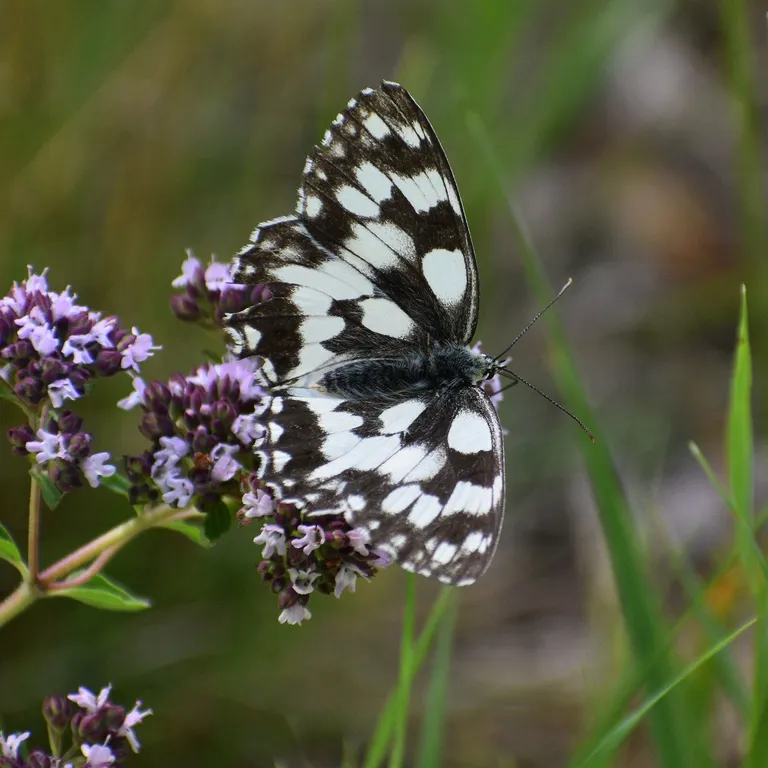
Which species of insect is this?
Melanargia galathea
